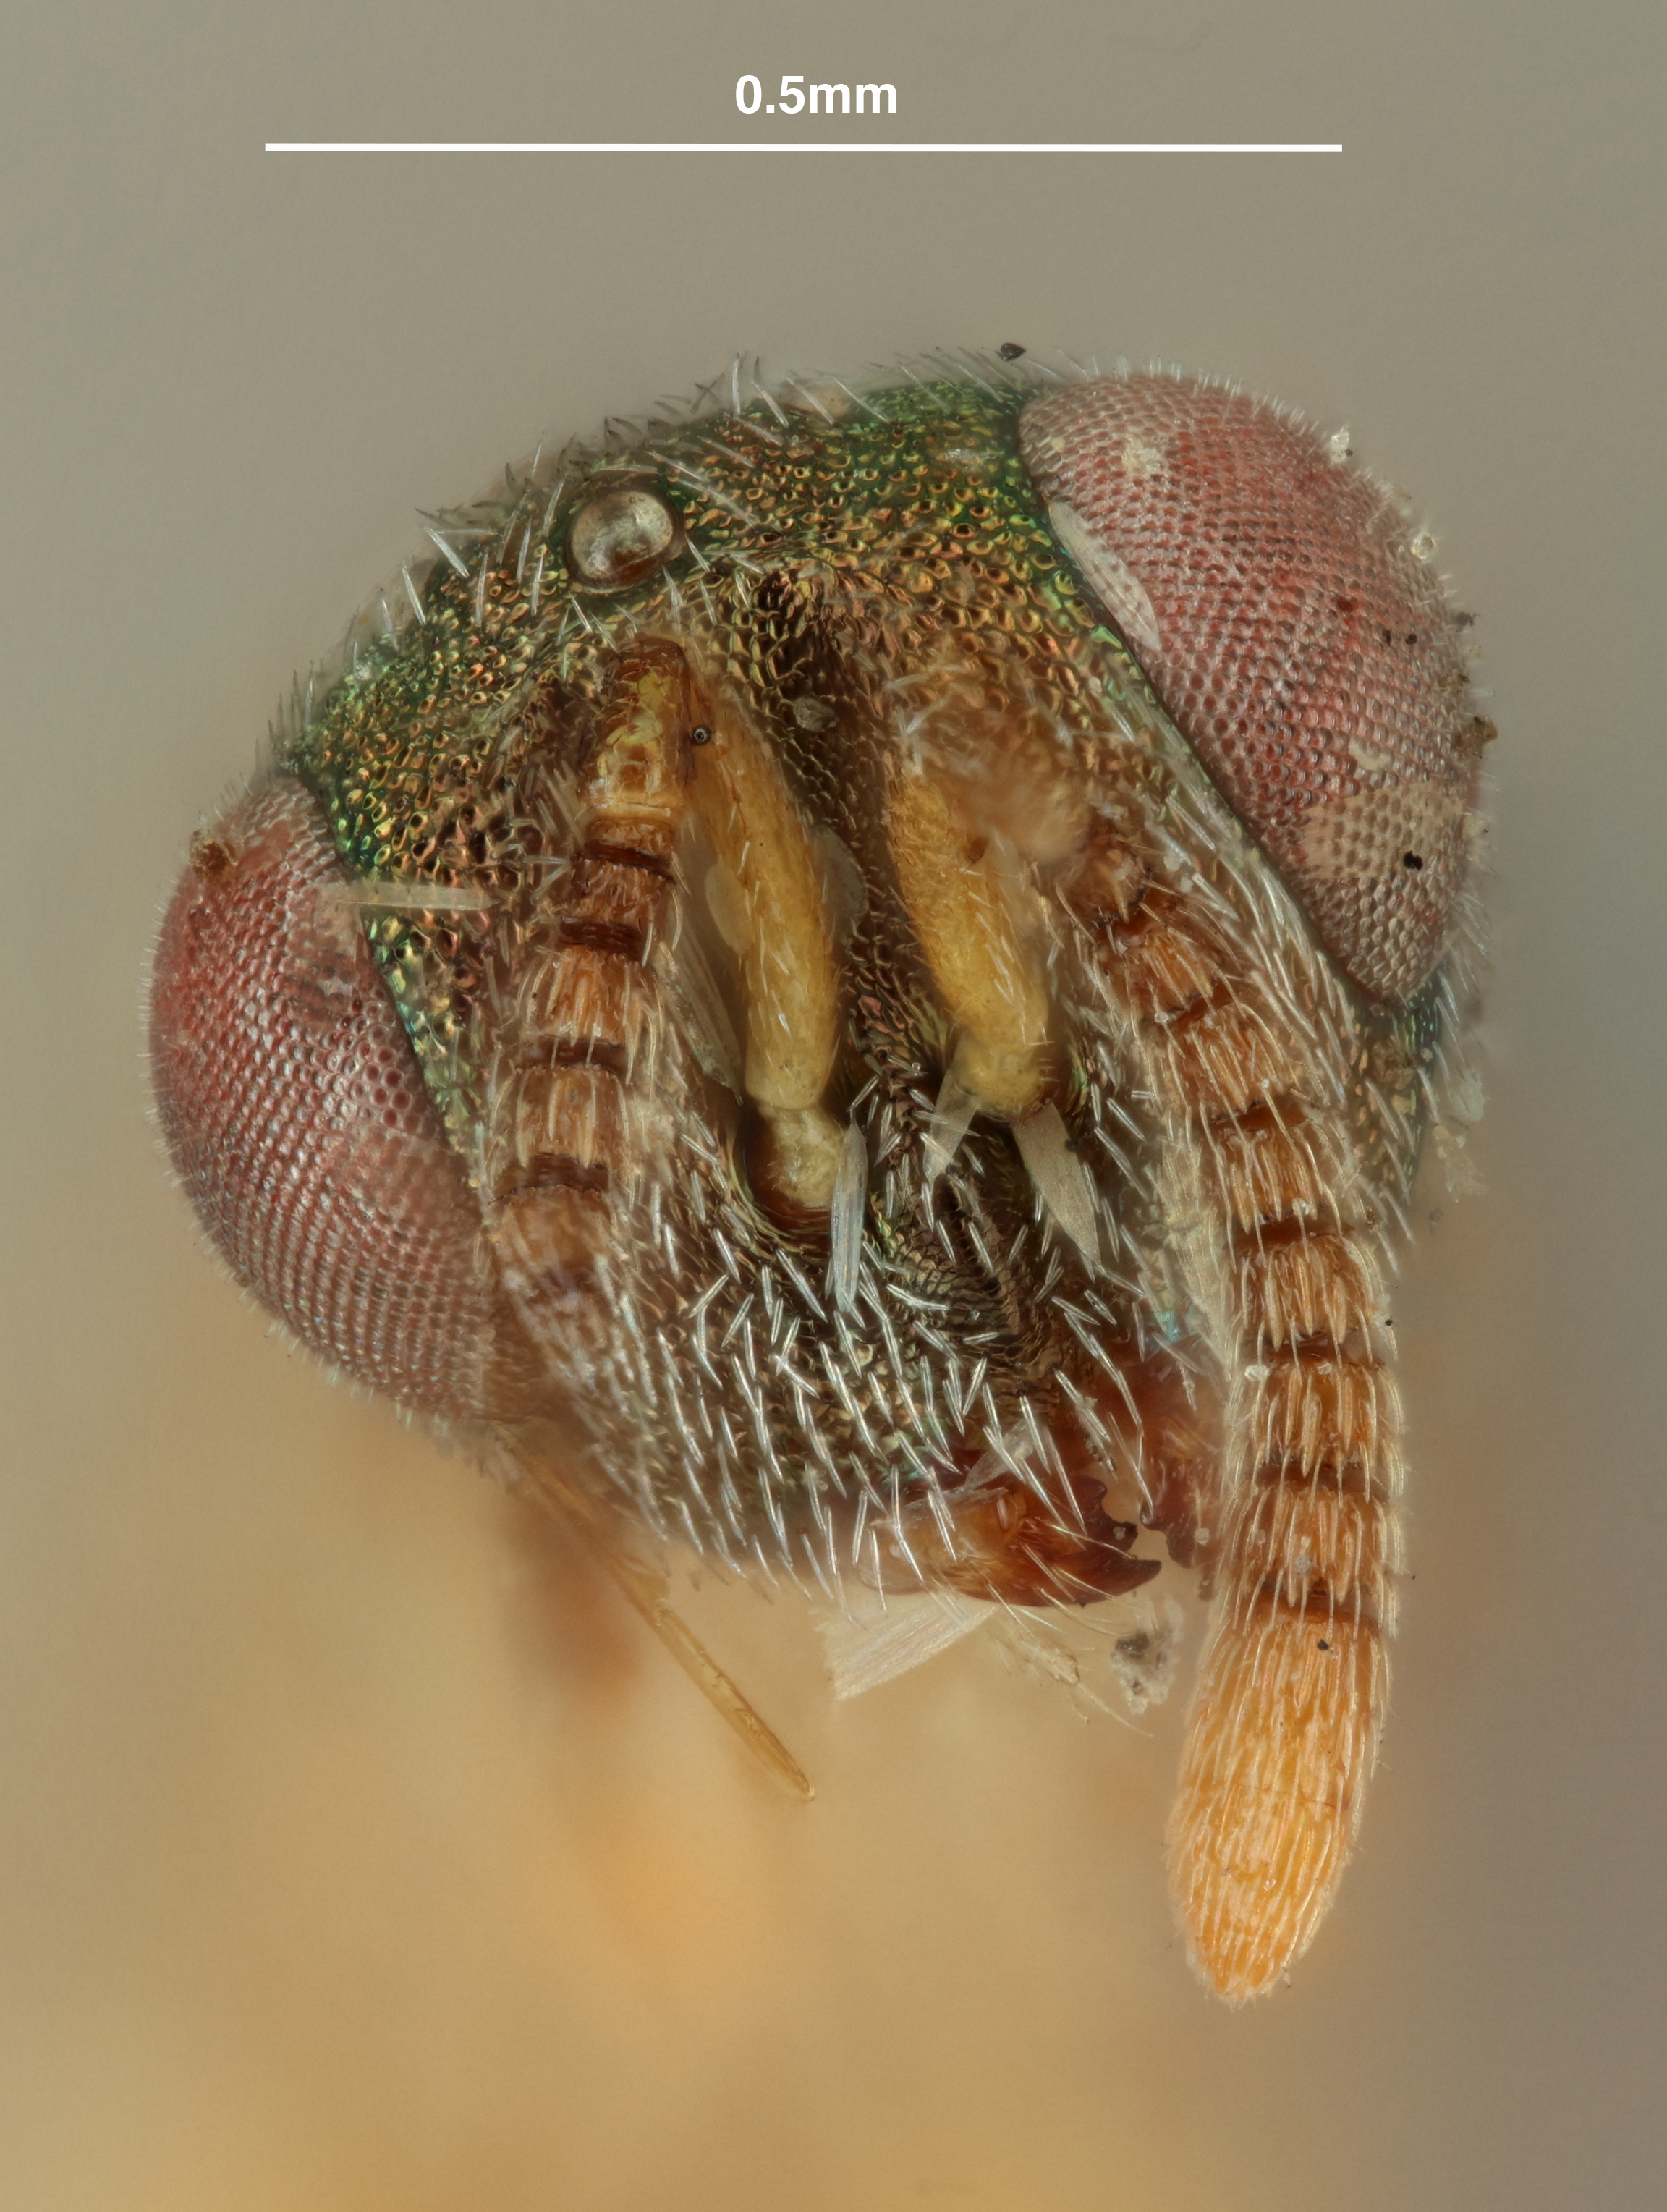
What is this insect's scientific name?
Ditropinotus flavicoxus
